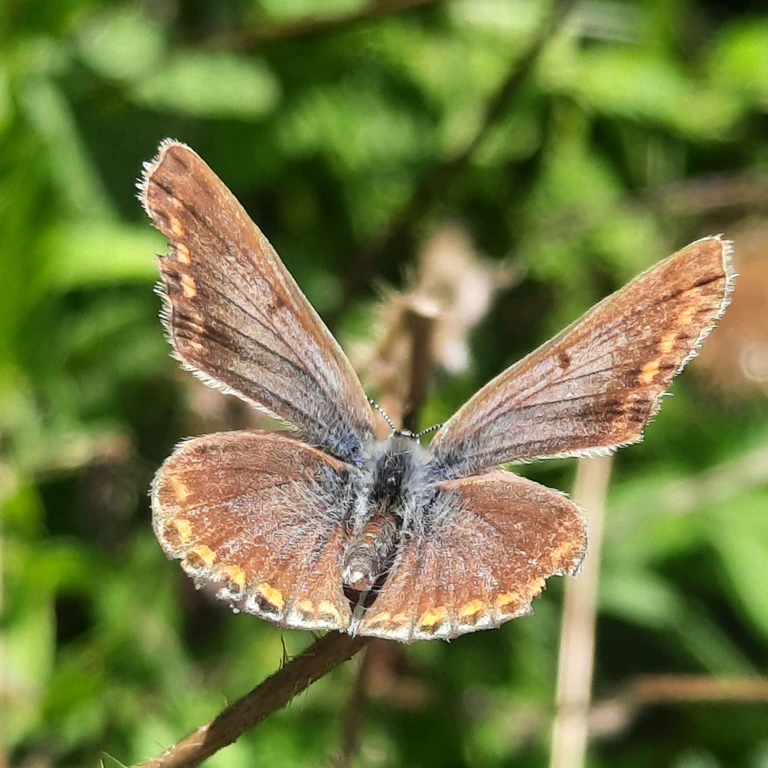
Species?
Polyommatus icarus
